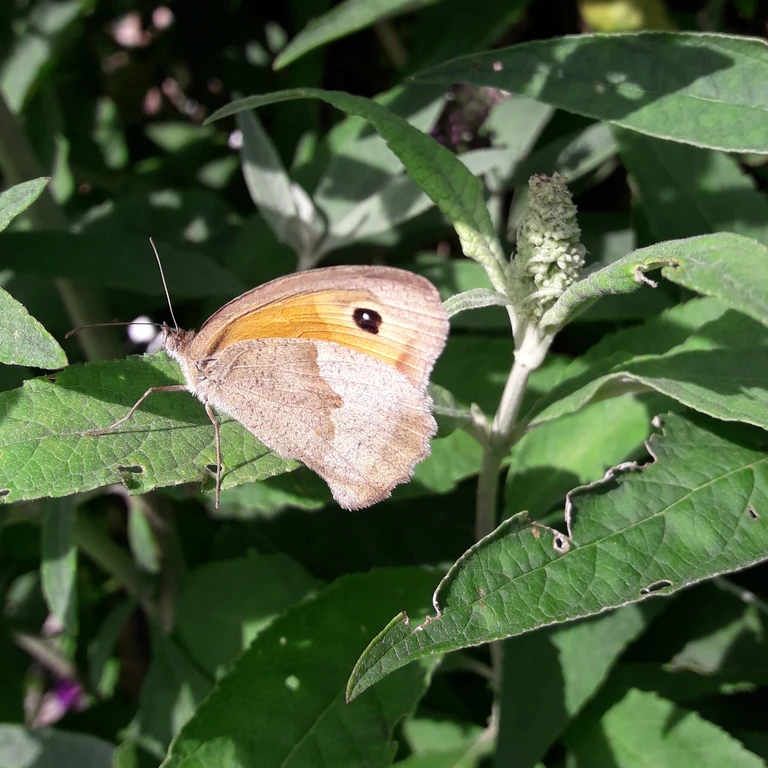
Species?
Maniola jurtina
